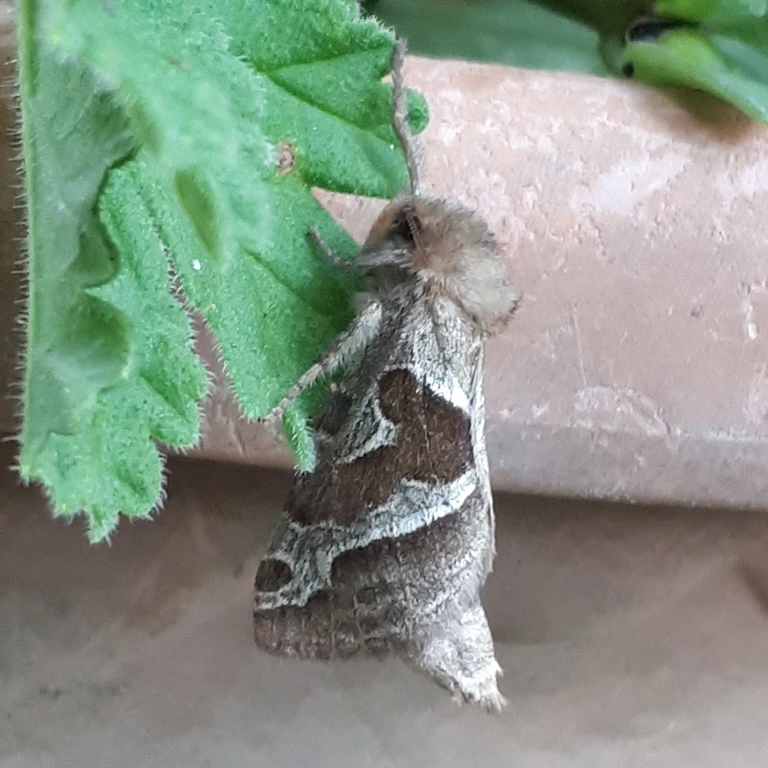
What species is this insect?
Triodia sylvina
